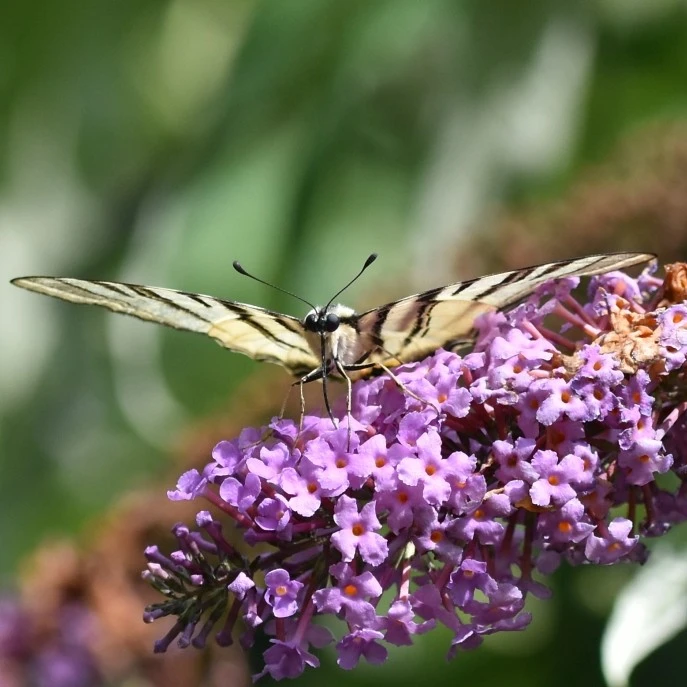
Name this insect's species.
Iphiclides podalirius
